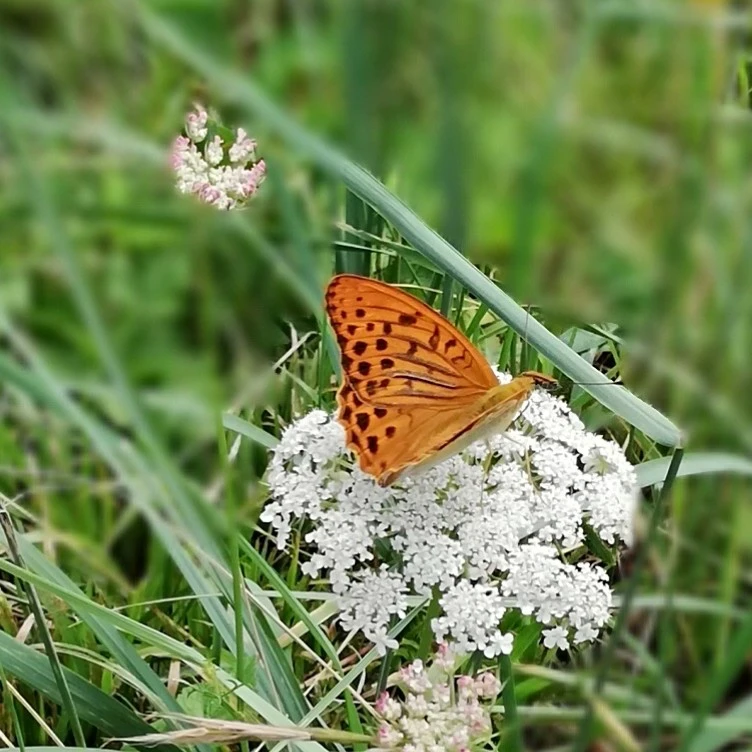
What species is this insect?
Argynnis paphia
